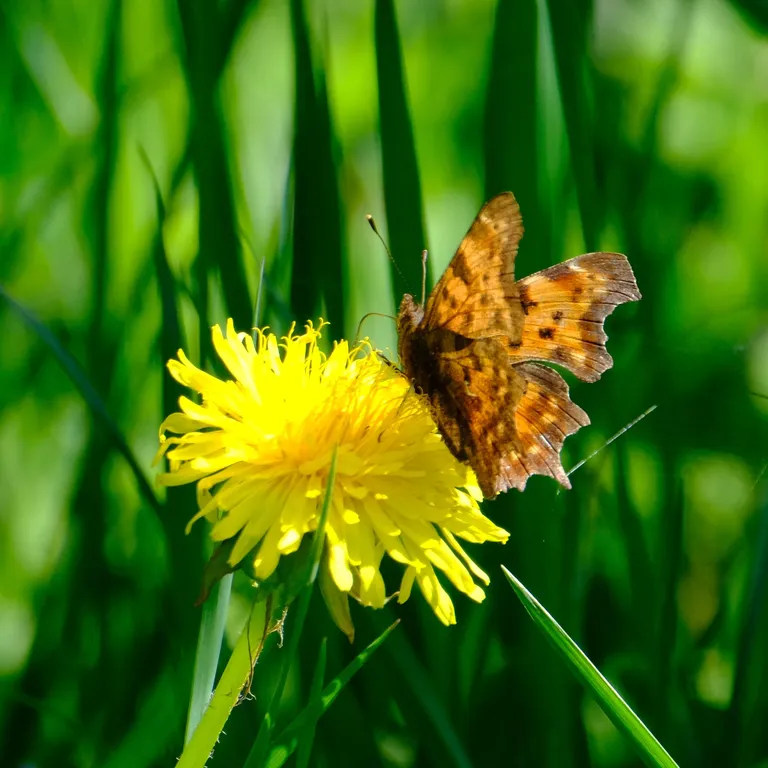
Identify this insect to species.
Polygonia c-album
